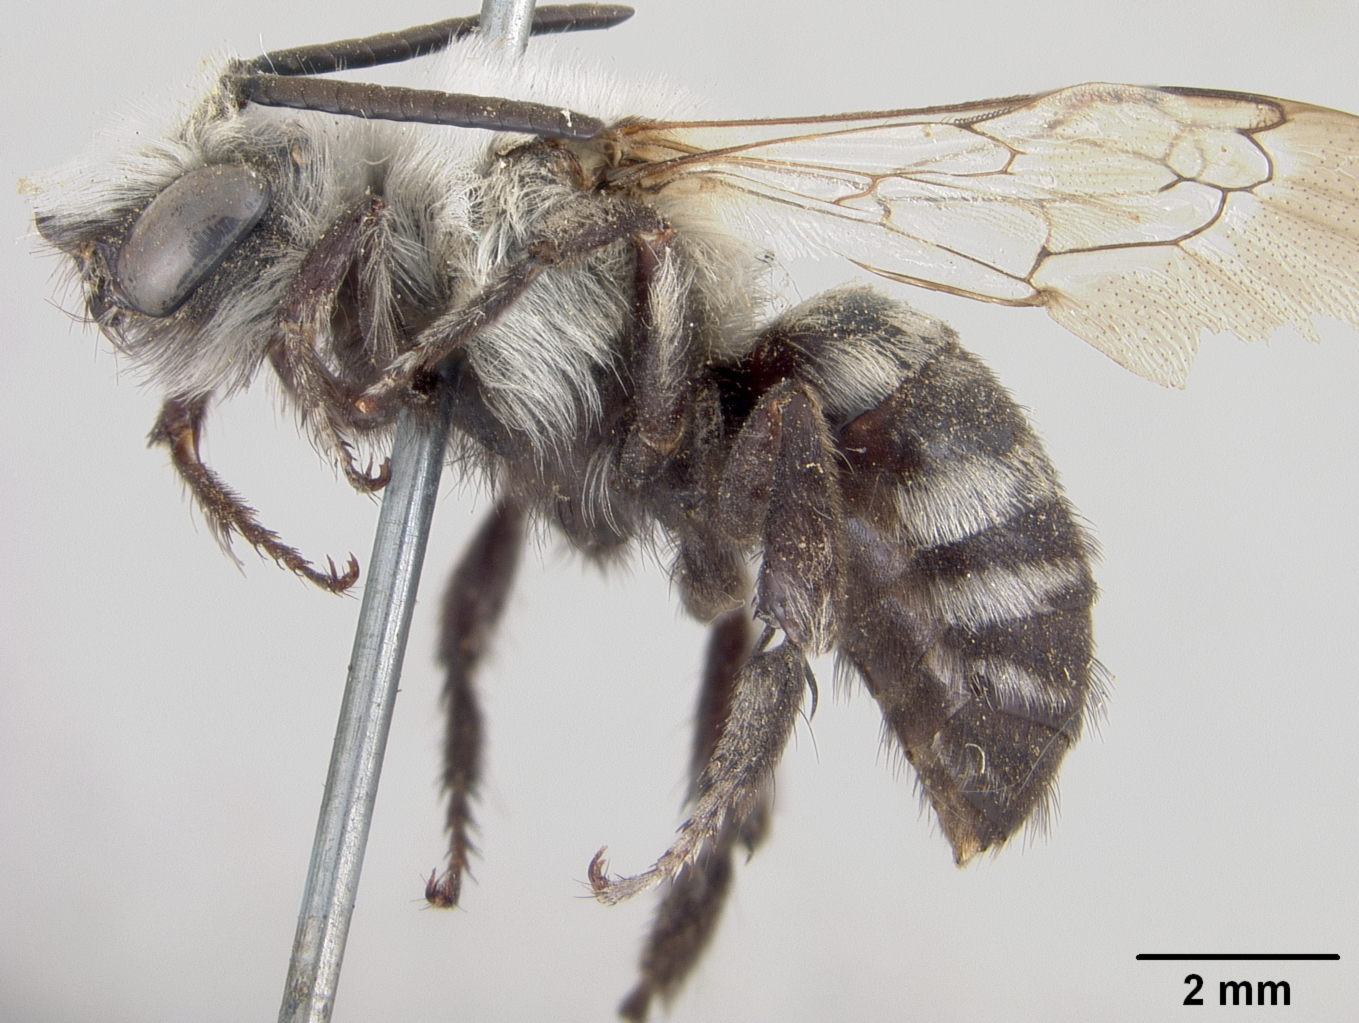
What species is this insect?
Bombomelecta alfredi
